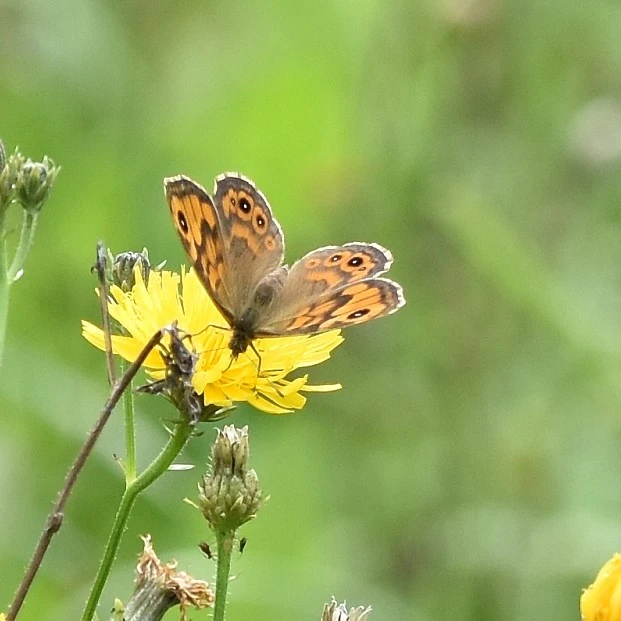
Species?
Lasiommata megera (also Pararge megera)
